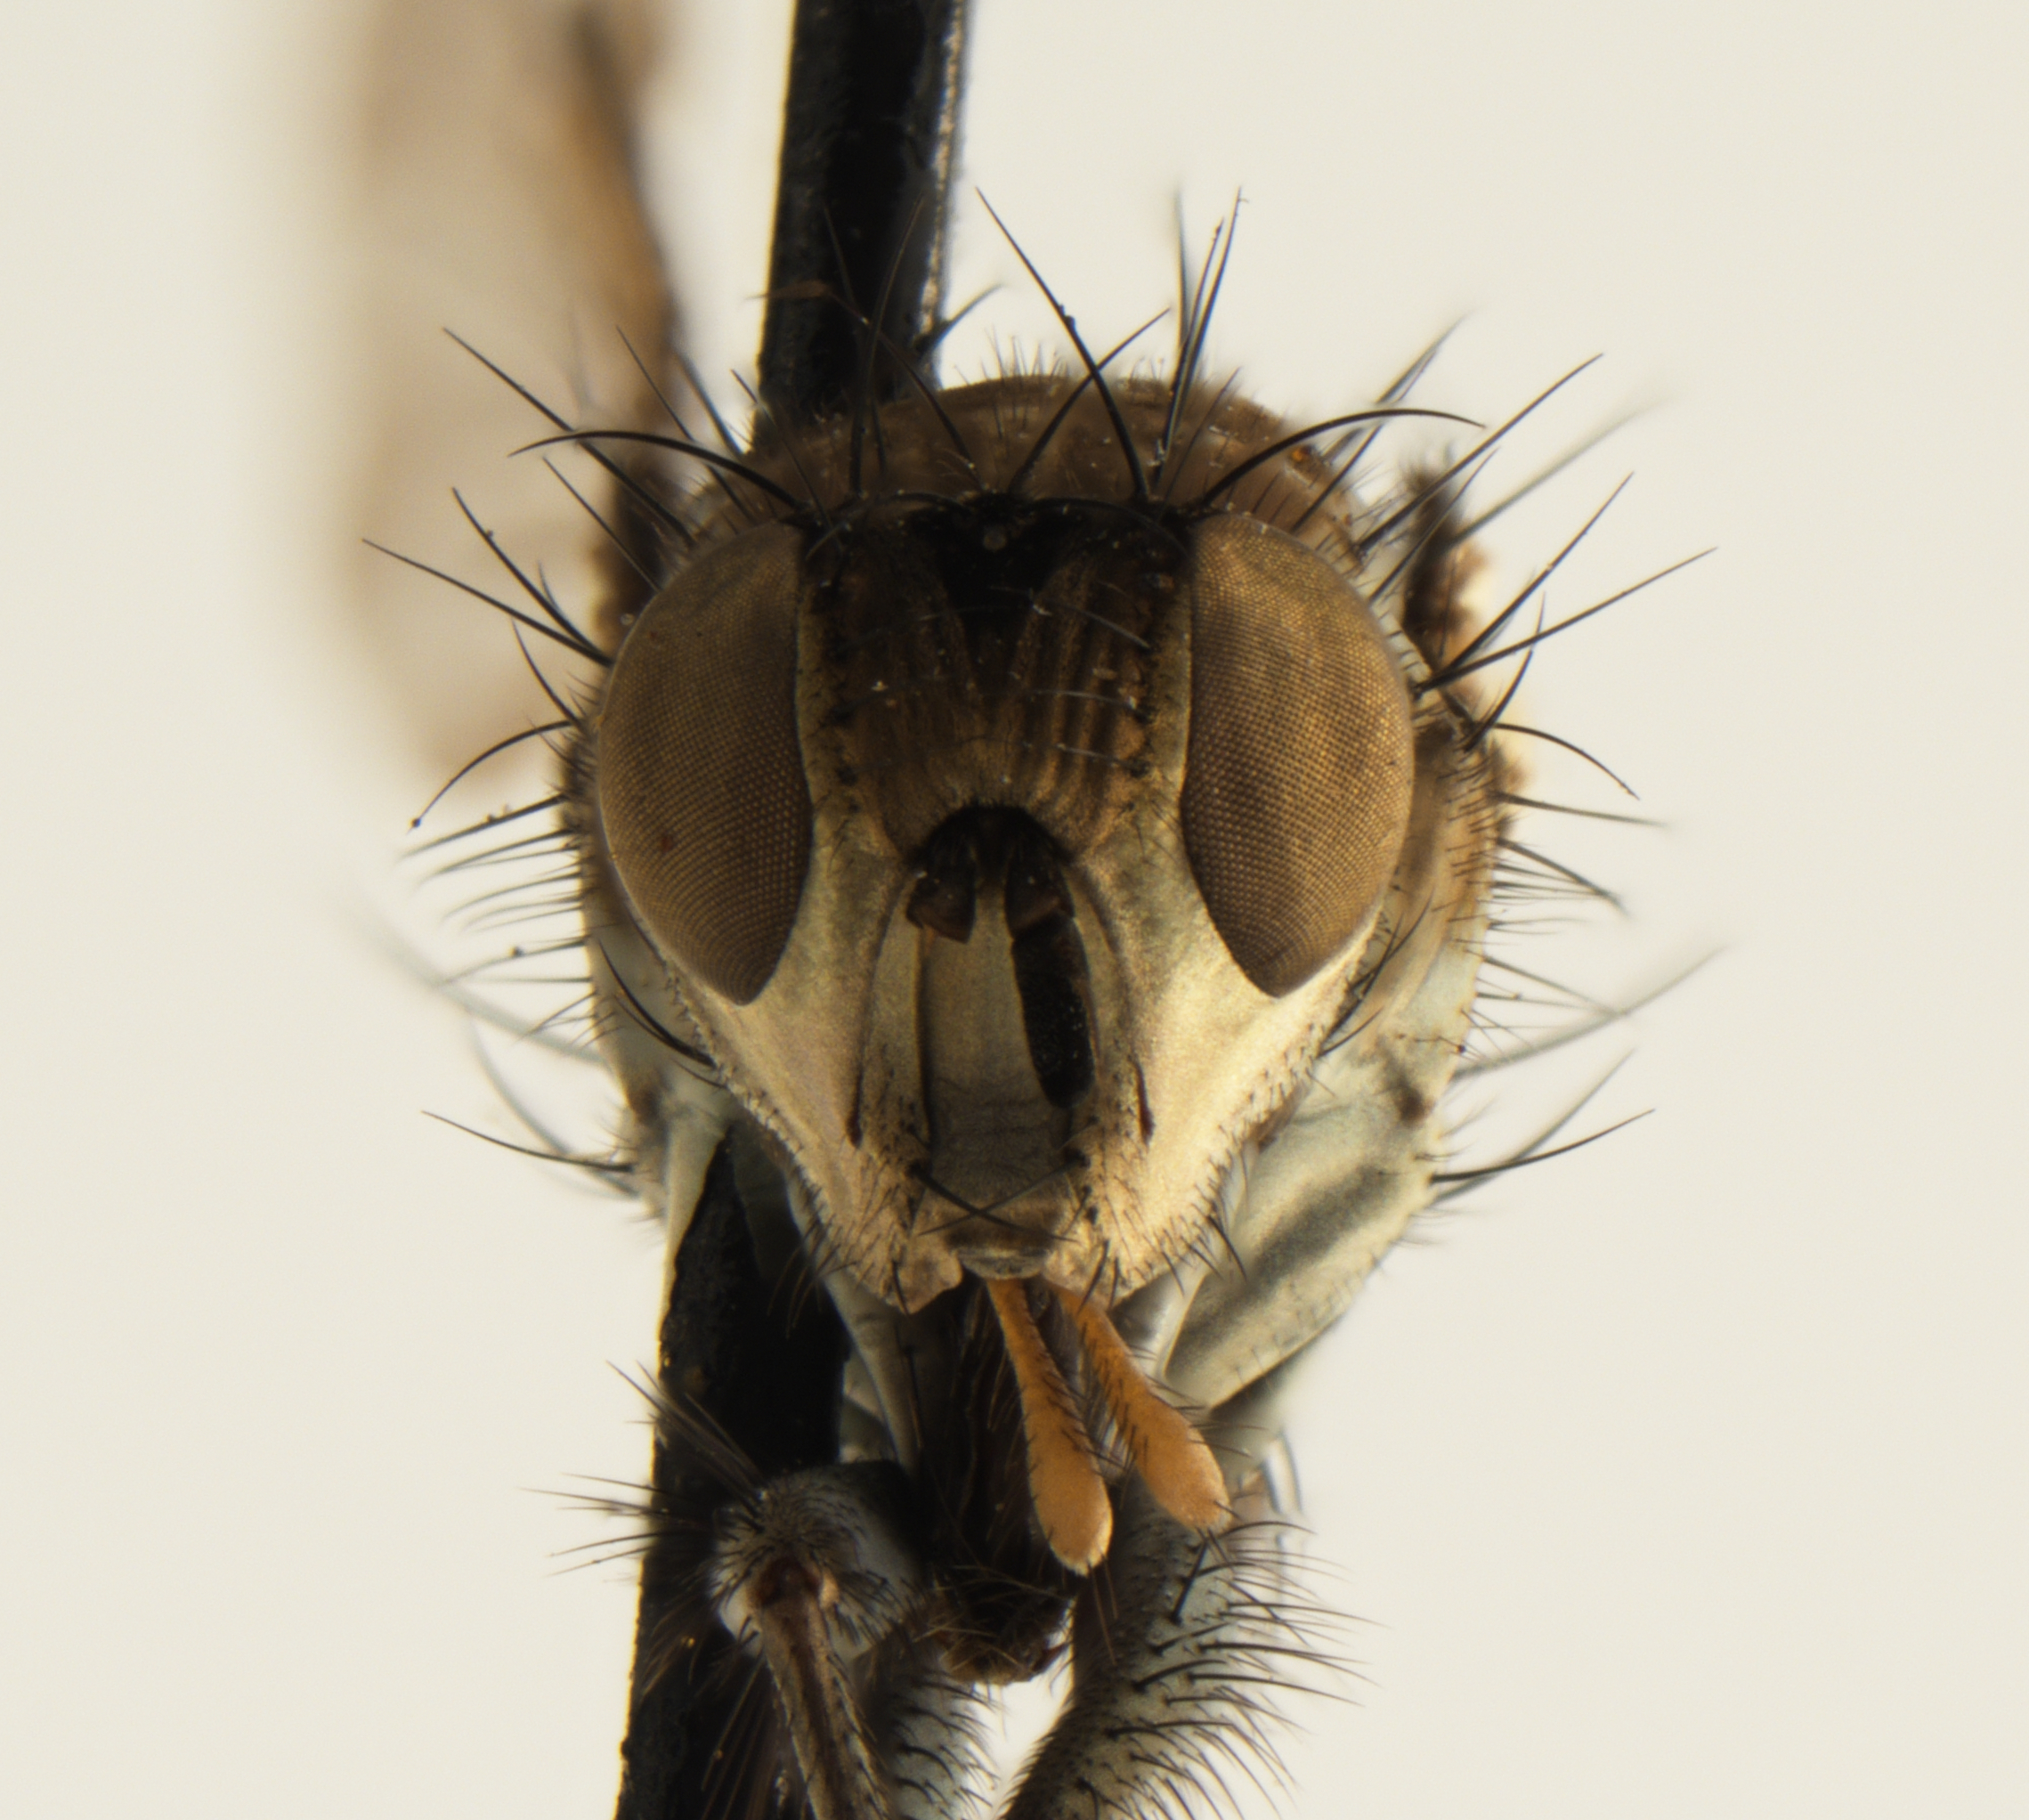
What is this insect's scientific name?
Raymondomyia flavipalpis
